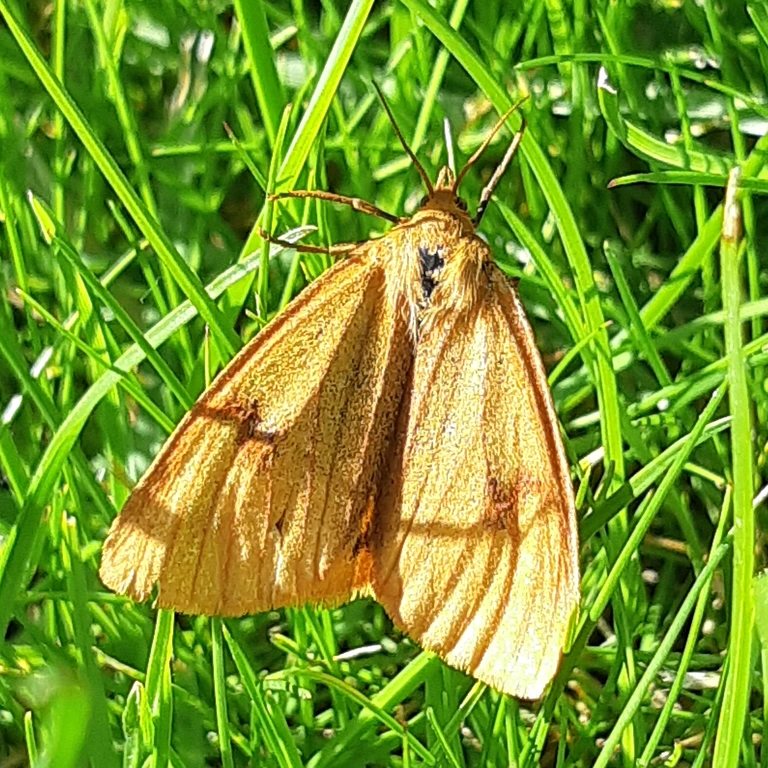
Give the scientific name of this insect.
Diacrisia sannio
